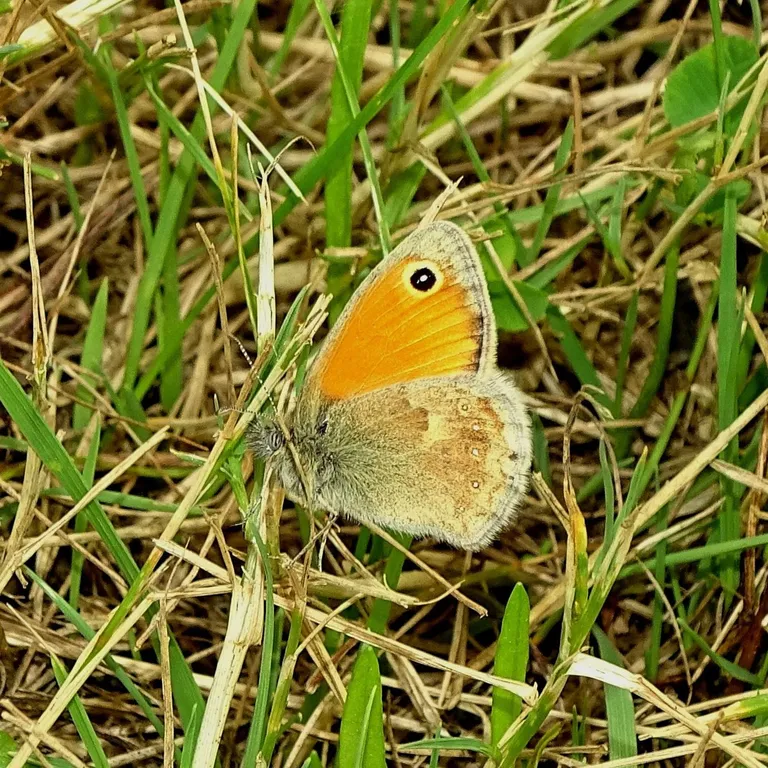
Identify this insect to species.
Coenonympha pamphilus
